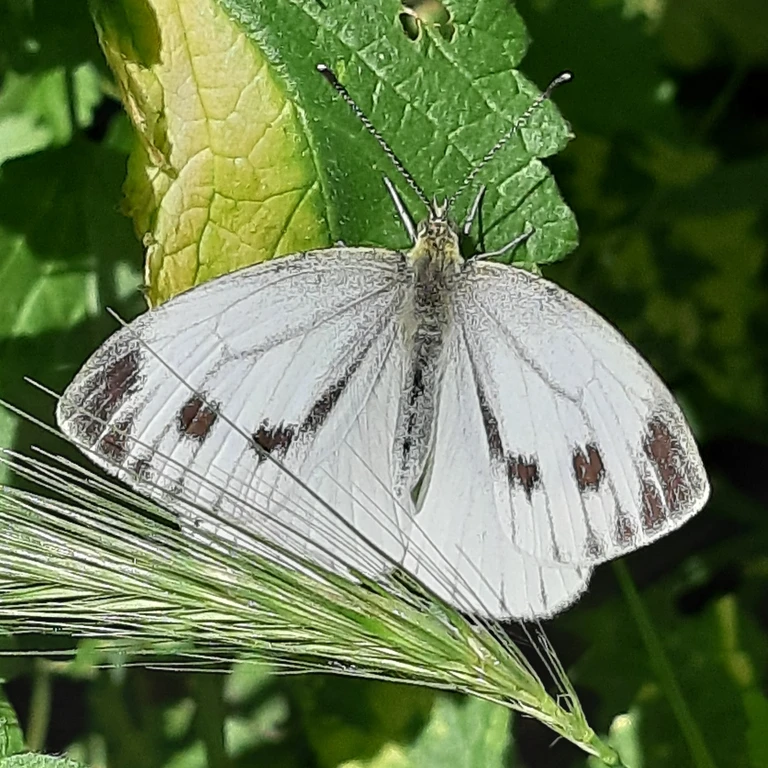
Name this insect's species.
Pieris napi
